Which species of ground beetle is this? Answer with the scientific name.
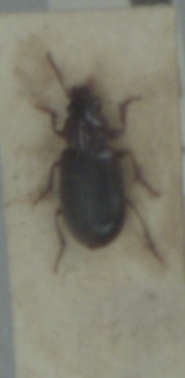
Bradycellus harpalinus
